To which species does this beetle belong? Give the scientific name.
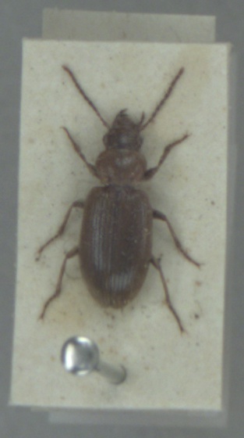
Dicheirotrichus gustavii
